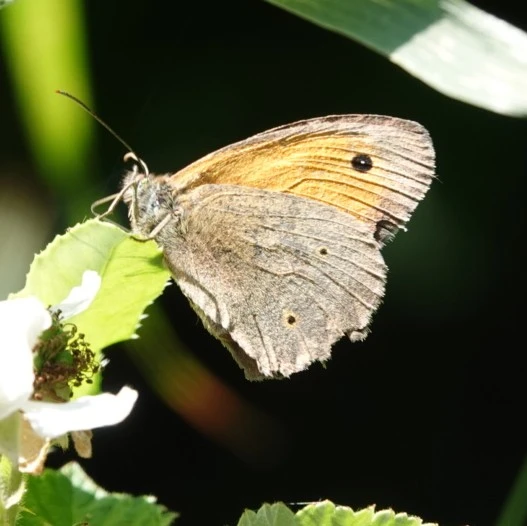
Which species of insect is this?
Maniola jurtina
